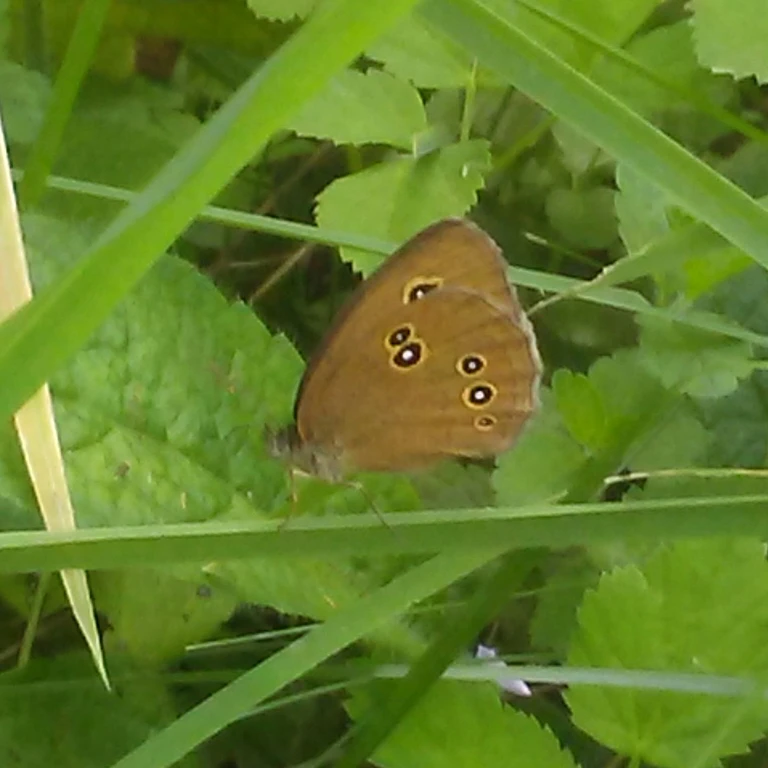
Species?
Aphantopus hyperantus
